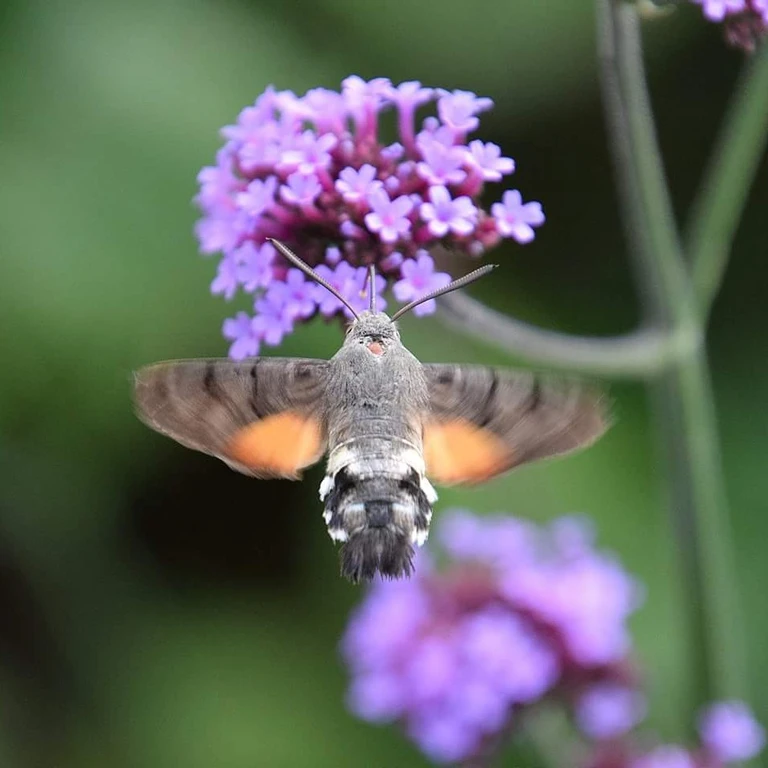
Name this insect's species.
Macroglossum stellatarum
